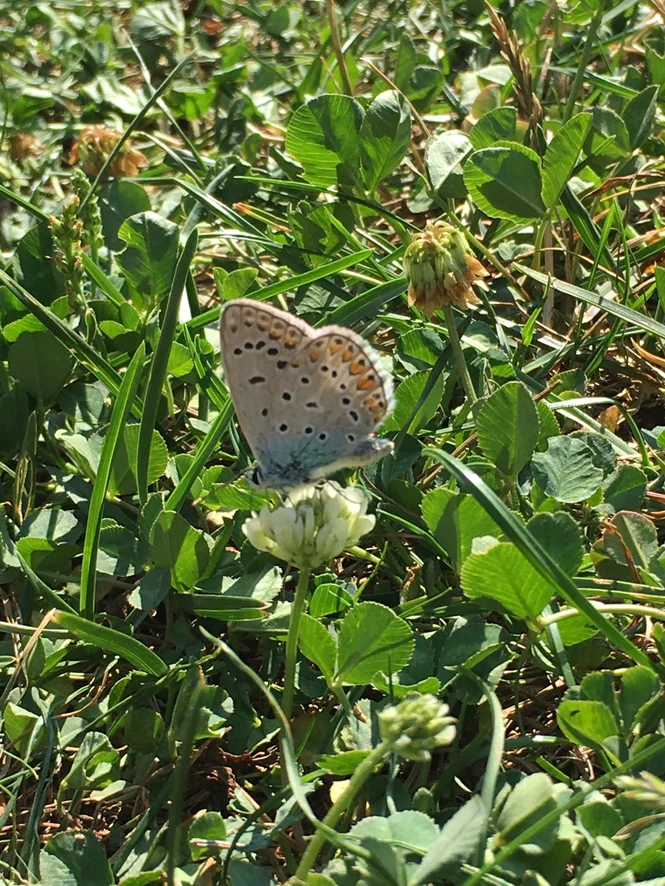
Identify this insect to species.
Polyommatus icarus
